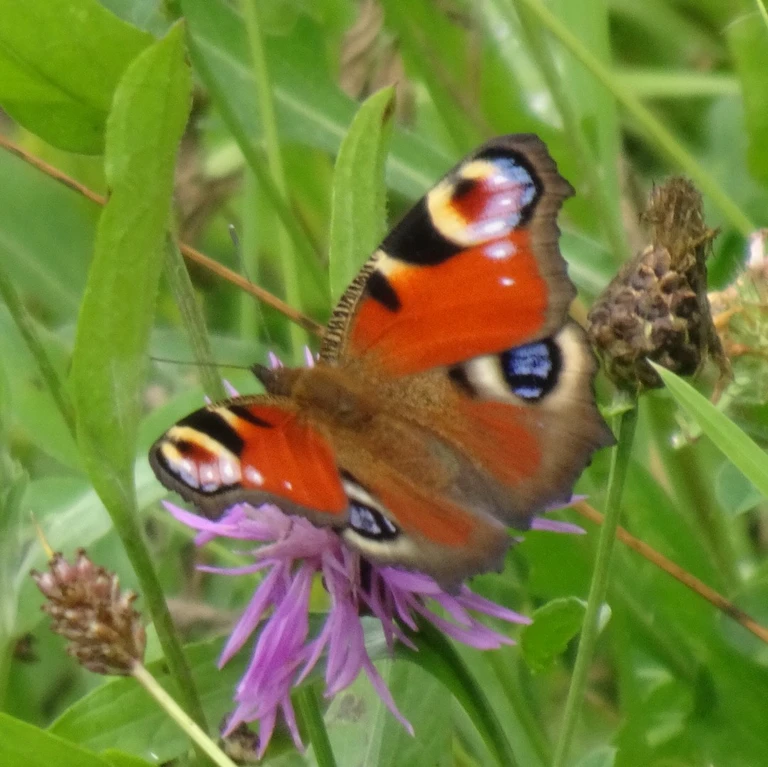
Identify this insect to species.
Aglais io
